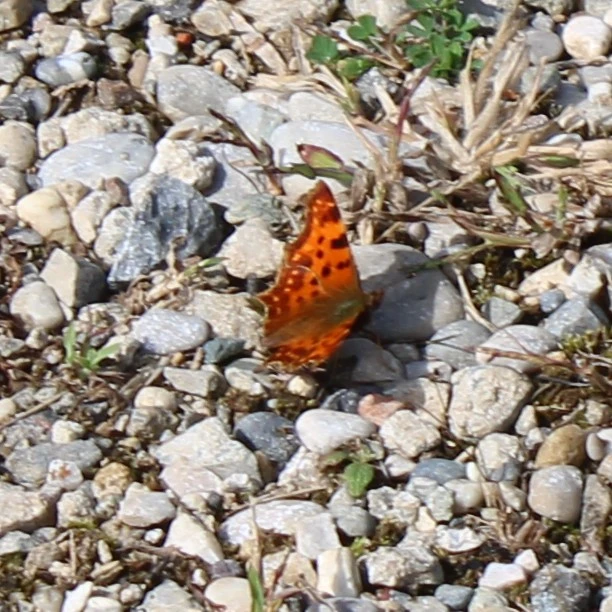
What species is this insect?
Polygonia c-album
